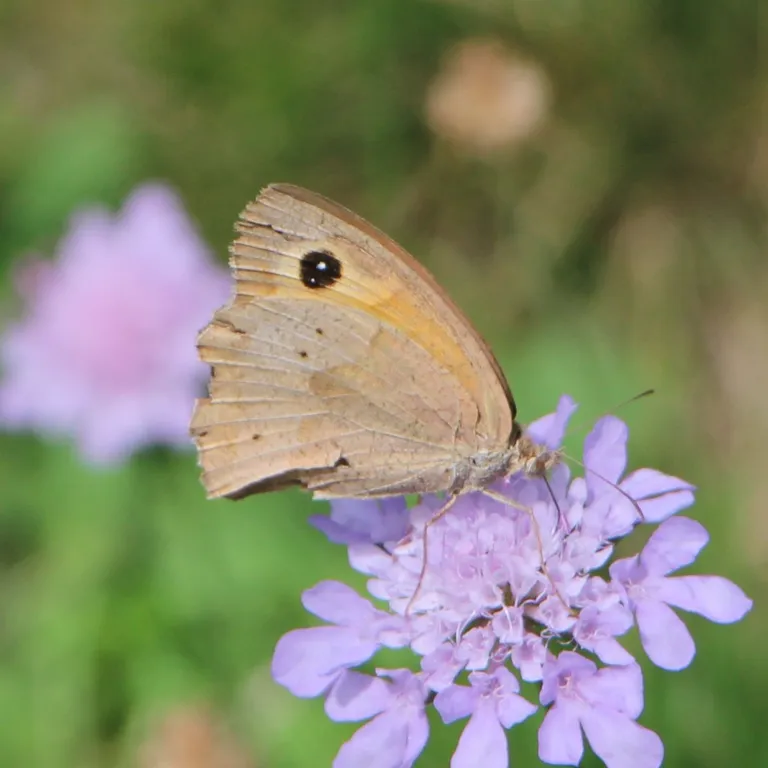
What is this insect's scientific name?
Maniola jurtina
